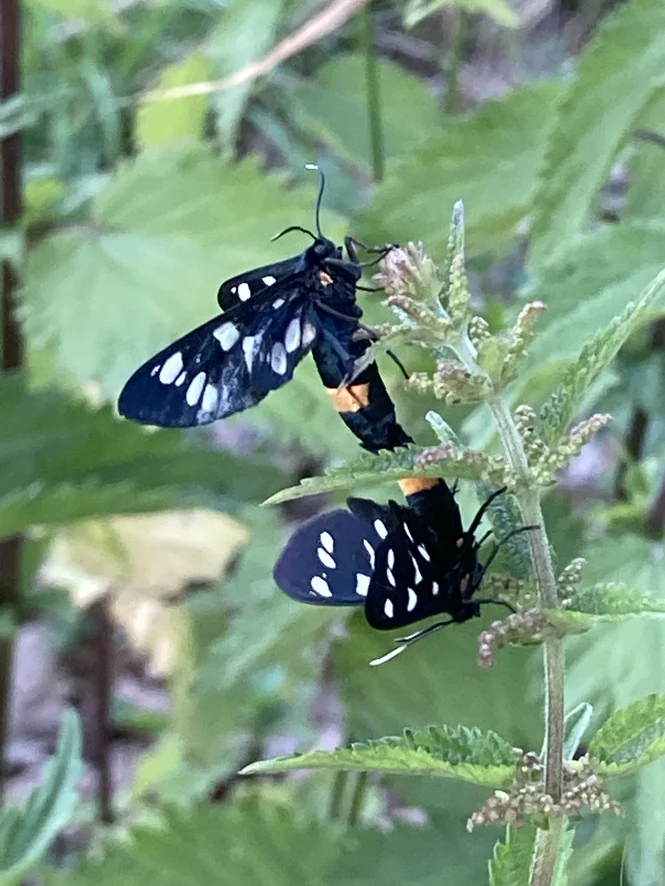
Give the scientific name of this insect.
Amata phegea
